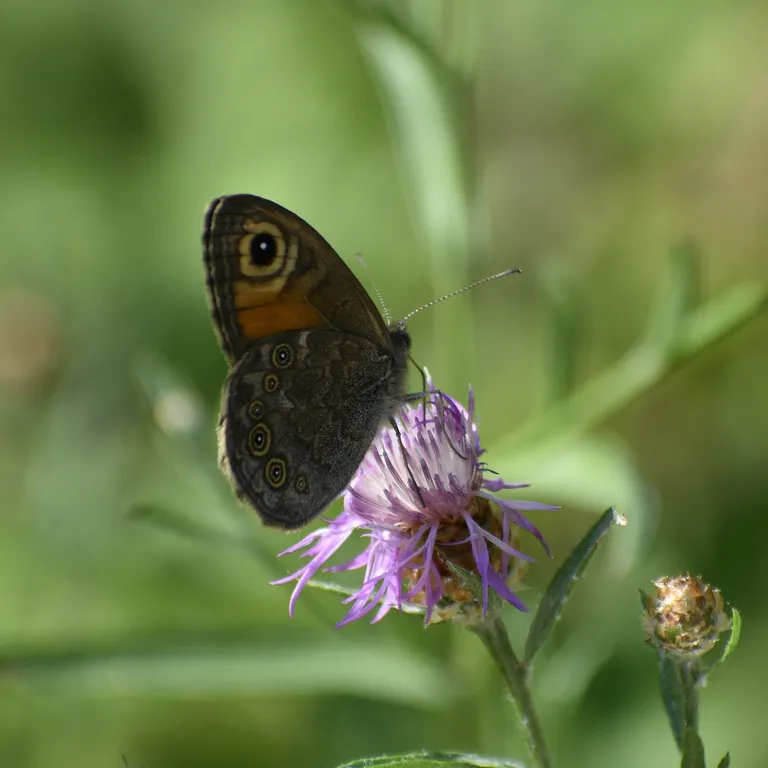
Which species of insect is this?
Lasiommata maera (also Pararge maera)
